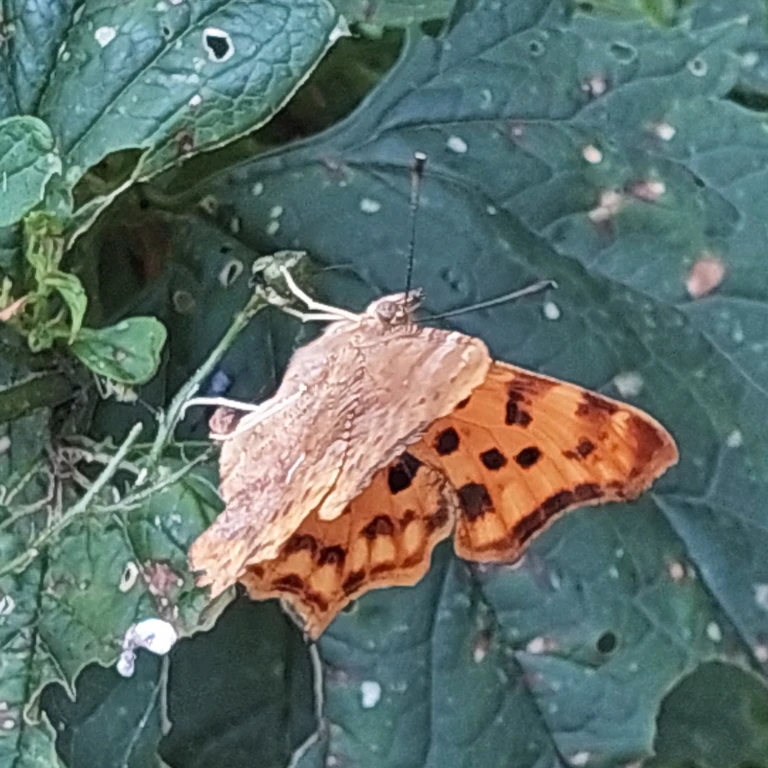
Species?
Polygonia c-album
